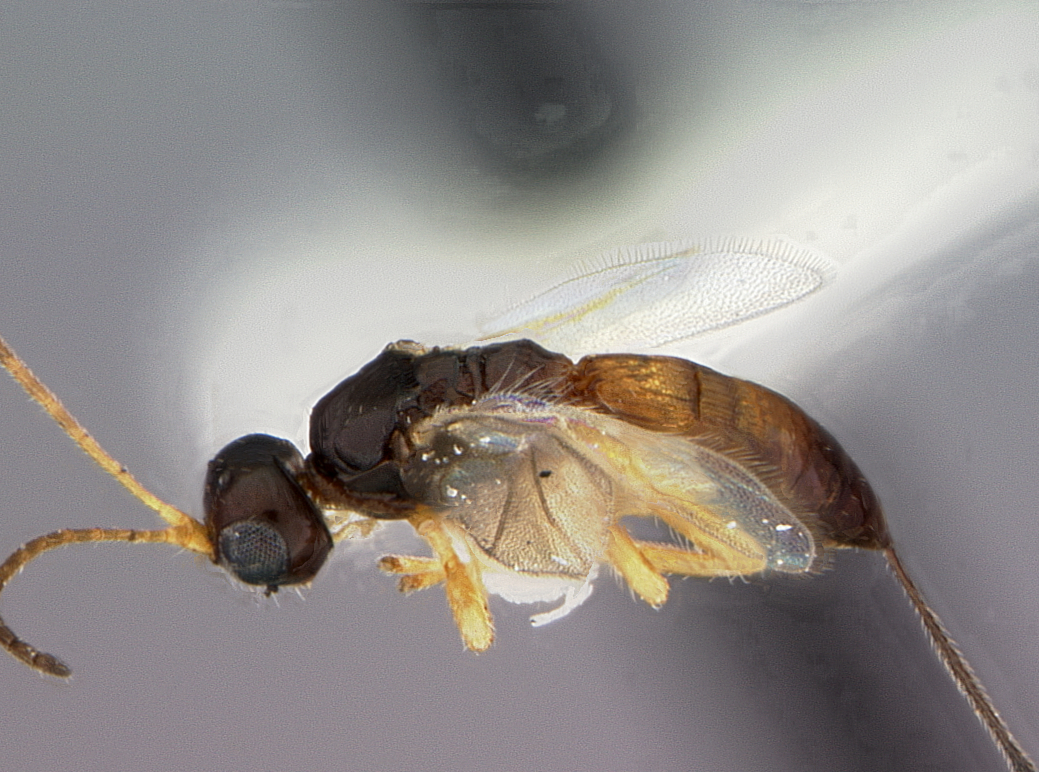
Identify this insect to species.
Coiba jeffersoni
